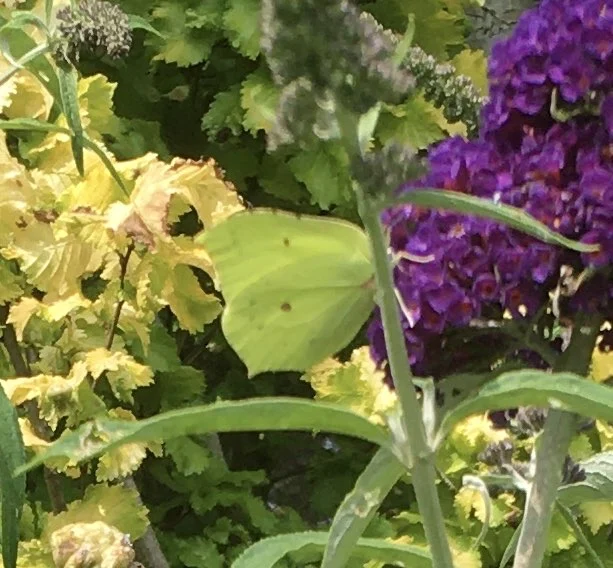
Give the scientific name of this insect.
Gonepteryx rhamni
